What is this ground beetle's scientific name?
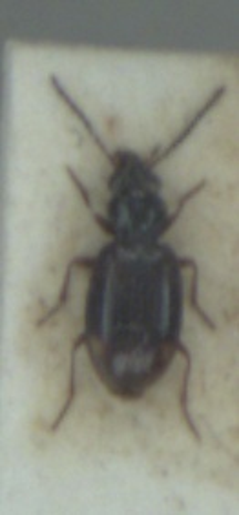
Bembidion doris
